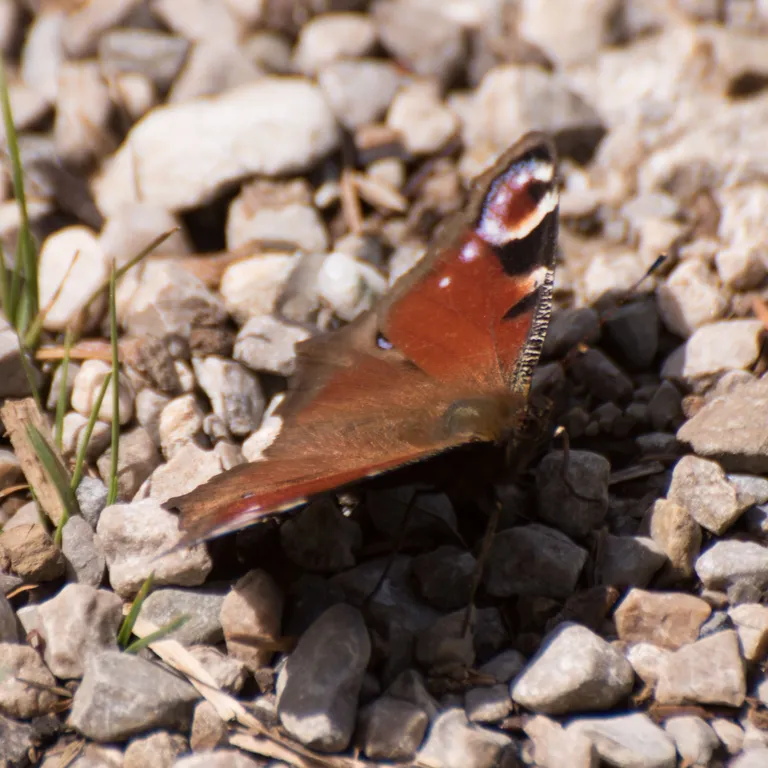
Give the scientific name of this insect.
Aglais io
